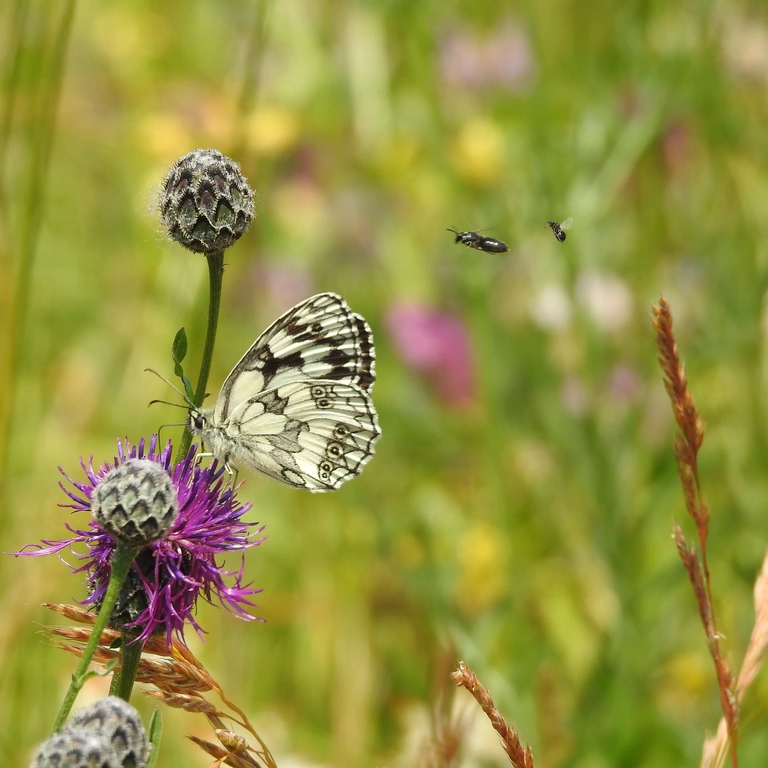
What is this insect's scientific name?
Melanargia galathea
